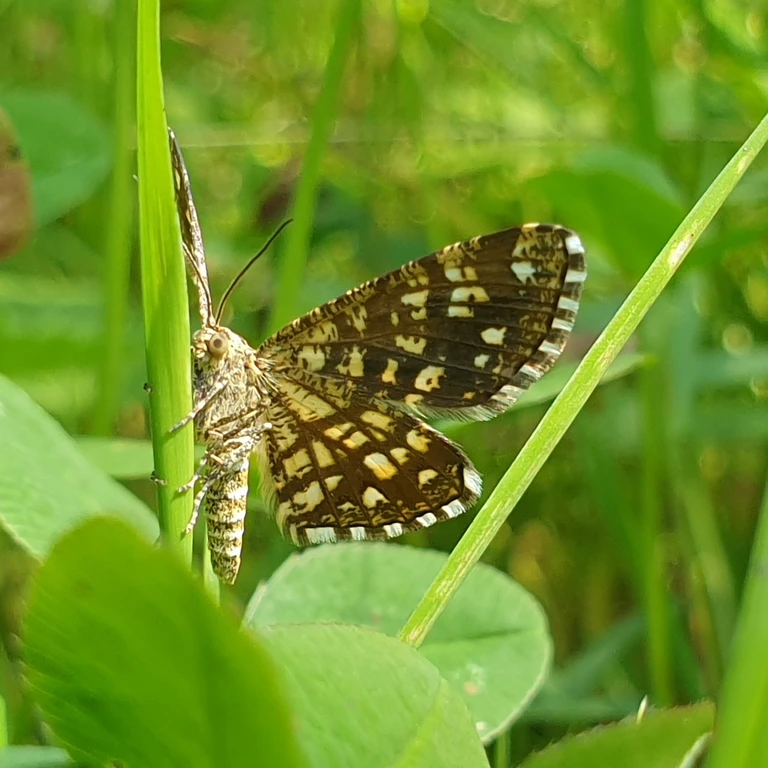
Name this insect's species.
Chiasmia clathrata
